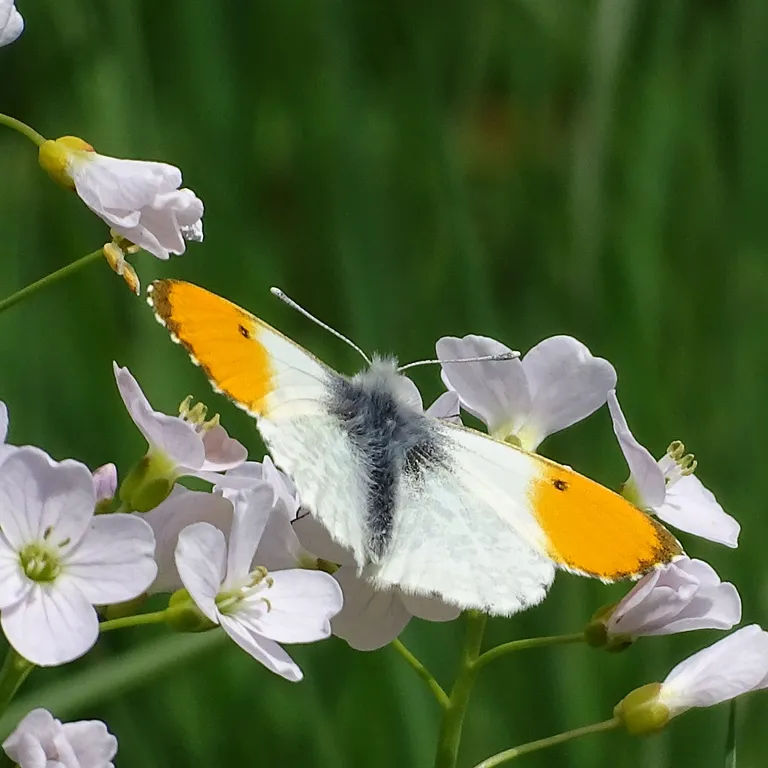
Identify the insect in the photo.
Anthocharis cardamines
